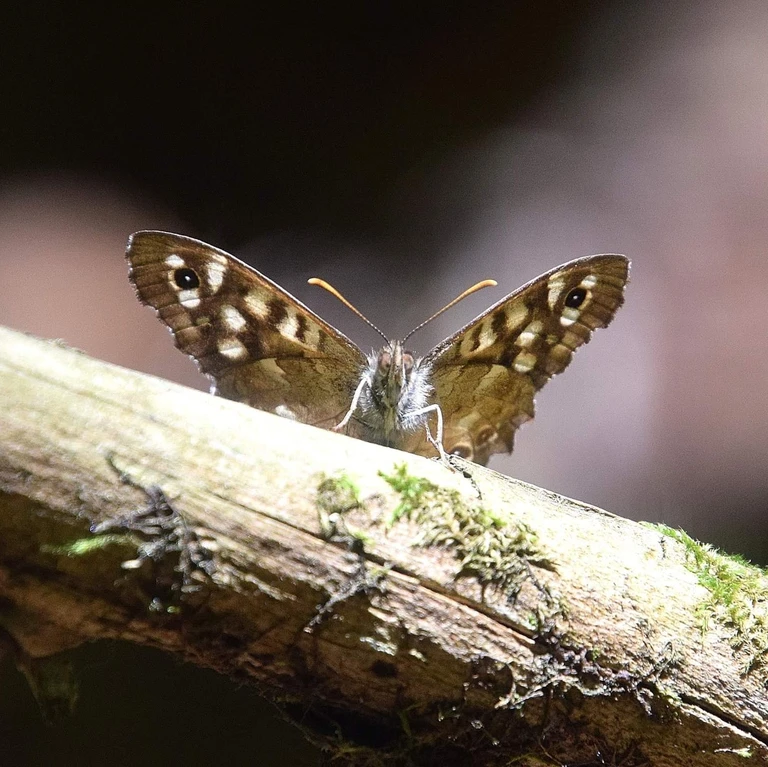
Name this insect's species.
Pararge aegeria
